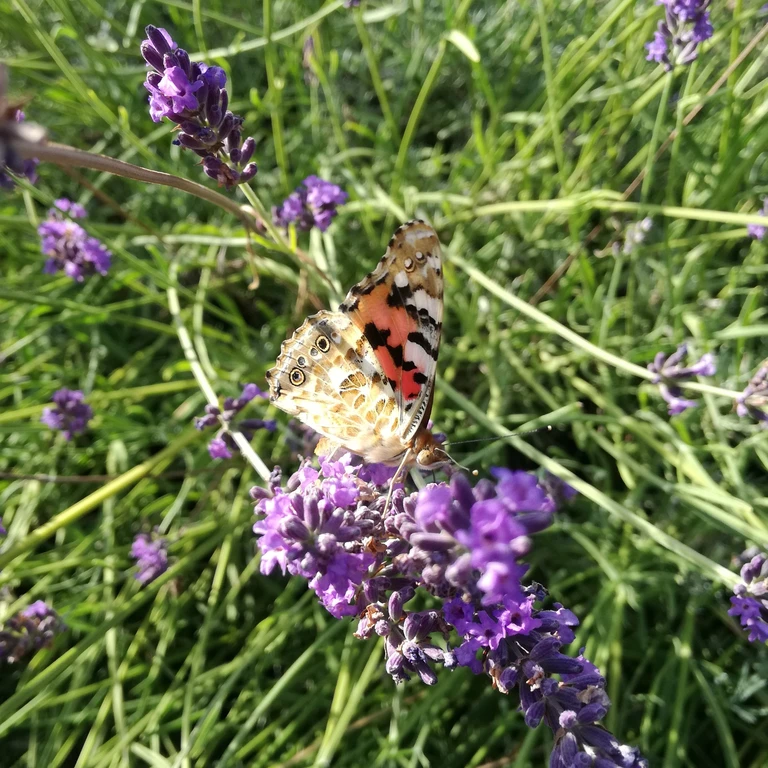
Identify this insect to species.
Vanessa cardui
